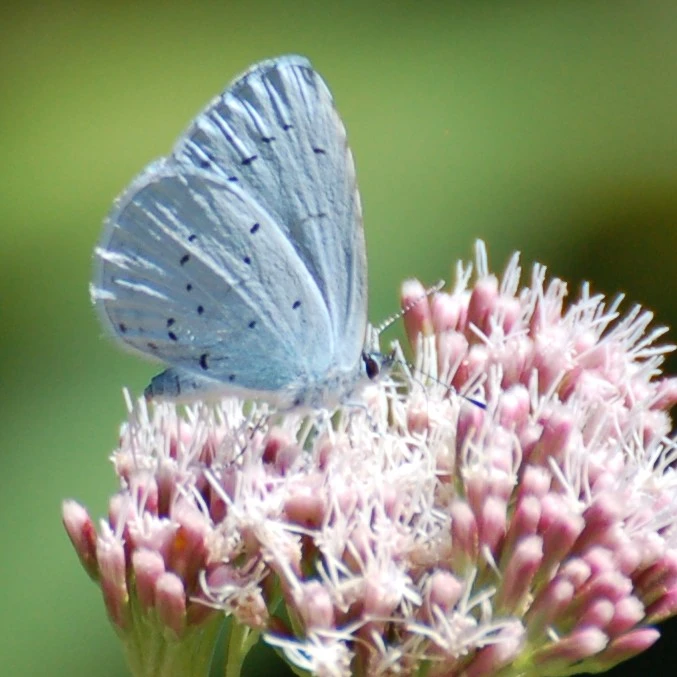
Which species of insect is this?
Celastrina argiolus
